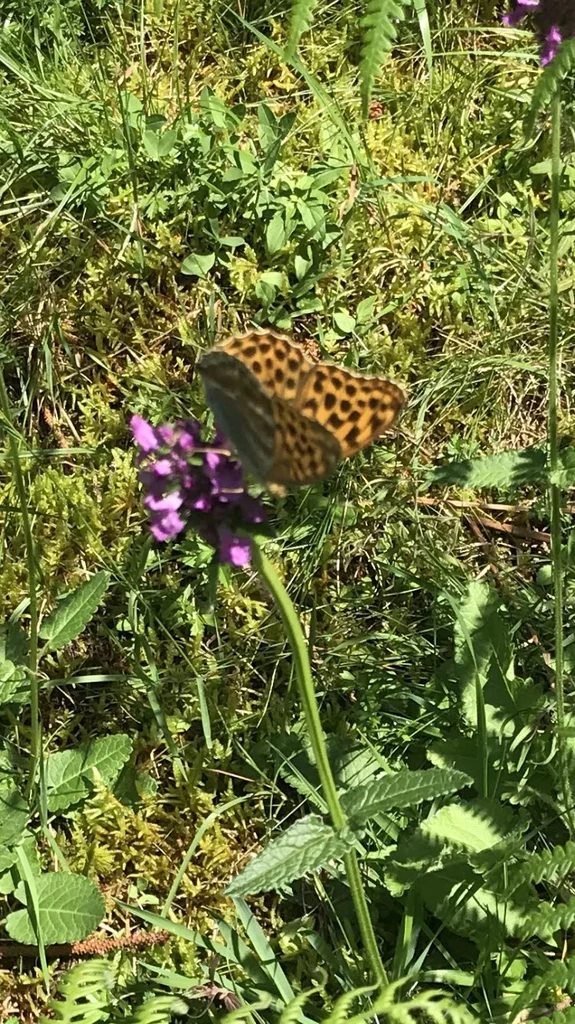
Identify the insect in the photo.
Argynnis paphia
